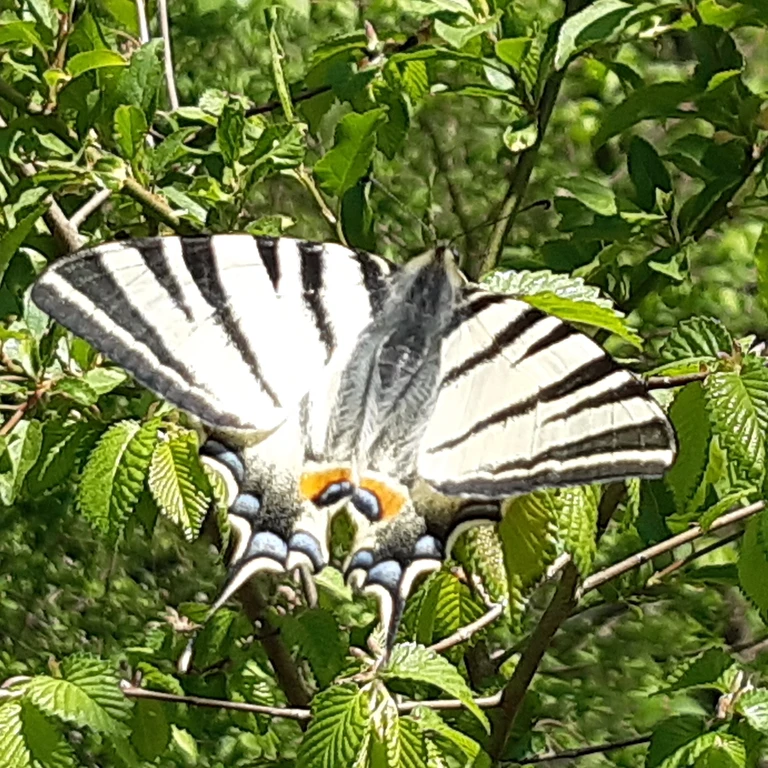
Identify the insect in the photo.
Iphiclides podalirius
